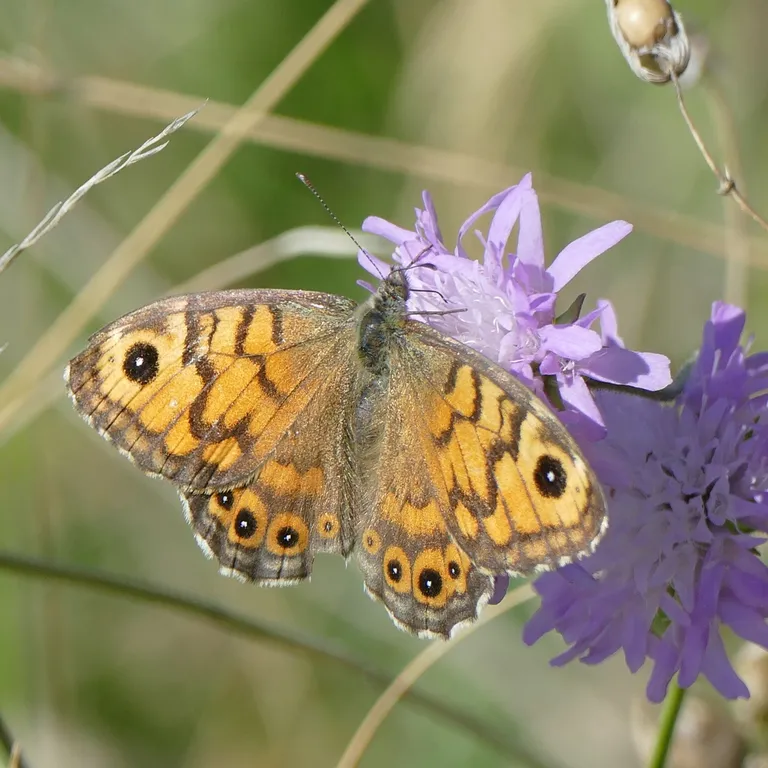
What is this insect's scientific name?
Lasiommata megera (also Pararge megera)
